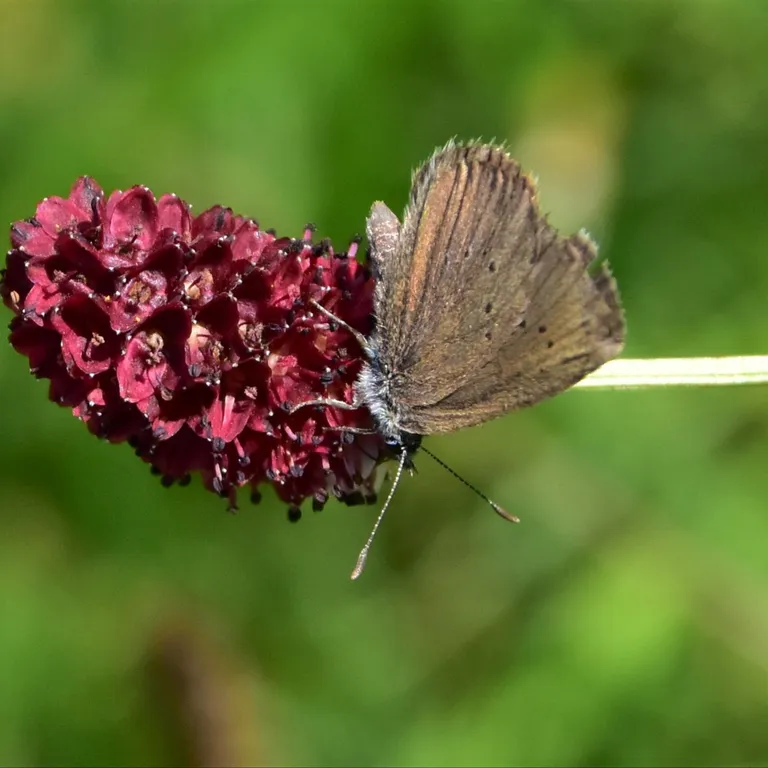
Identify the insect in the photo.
Phengaris nausithous (also Maculinea nausithous)
